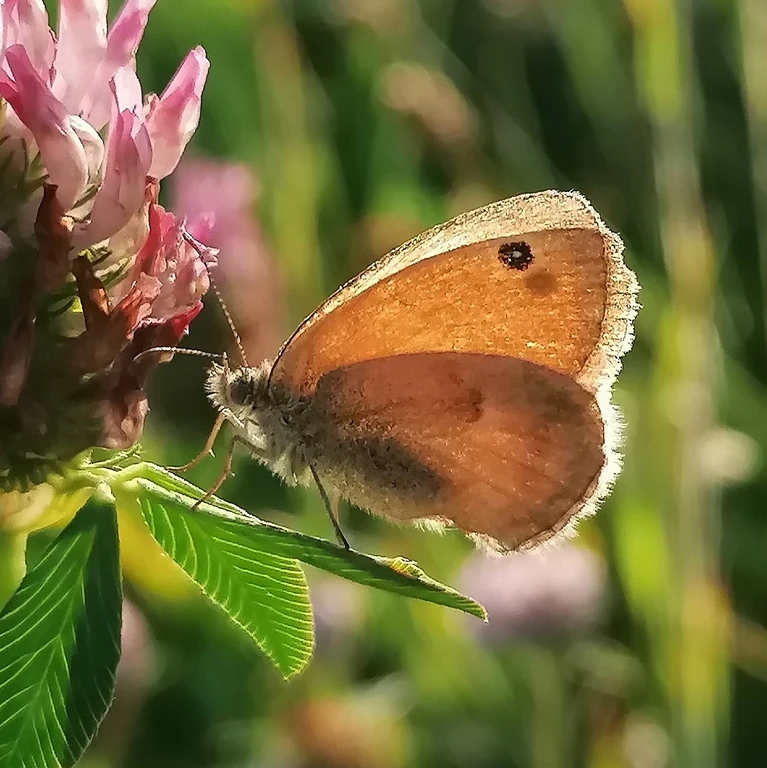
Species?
Coenonympha pamphilus
